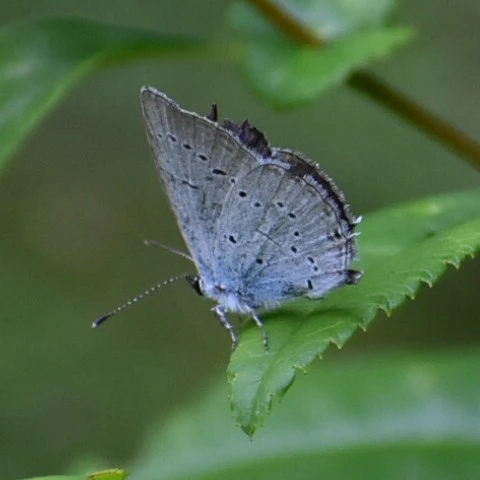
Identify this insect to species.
Cupido decolorata (also Elkalyce decolorata)
